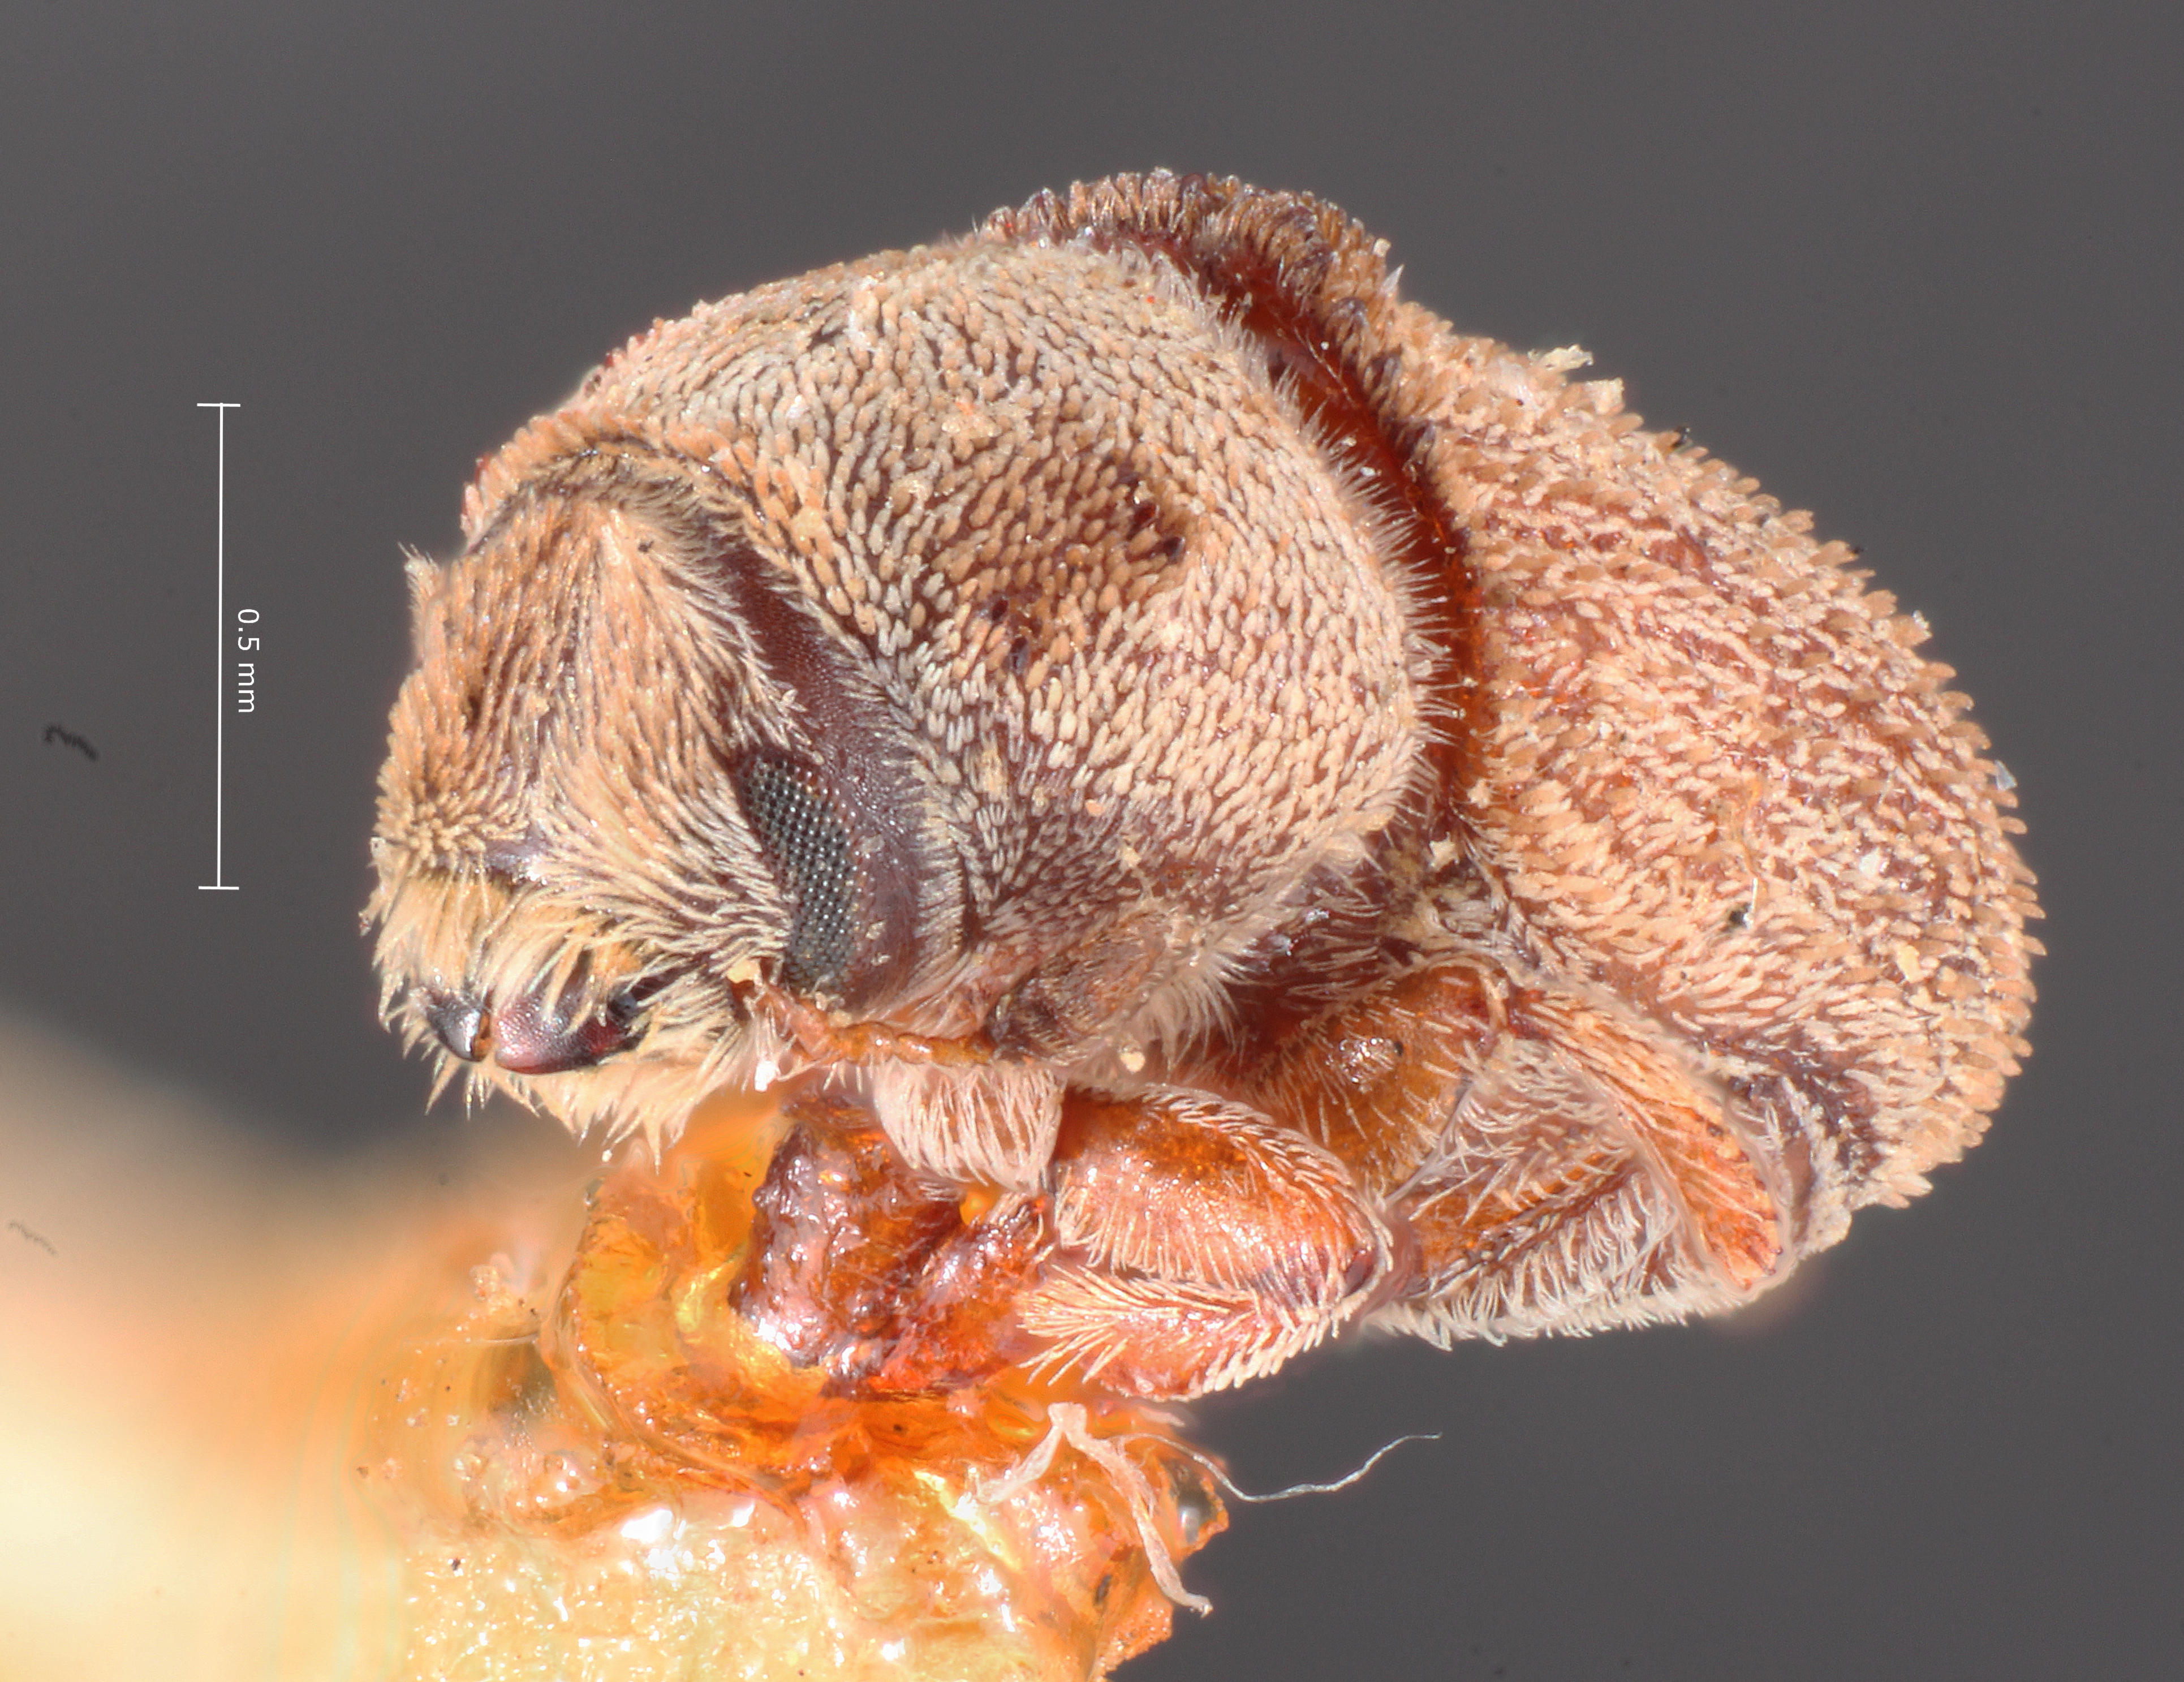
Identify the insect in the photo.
Renocis pruinosus
